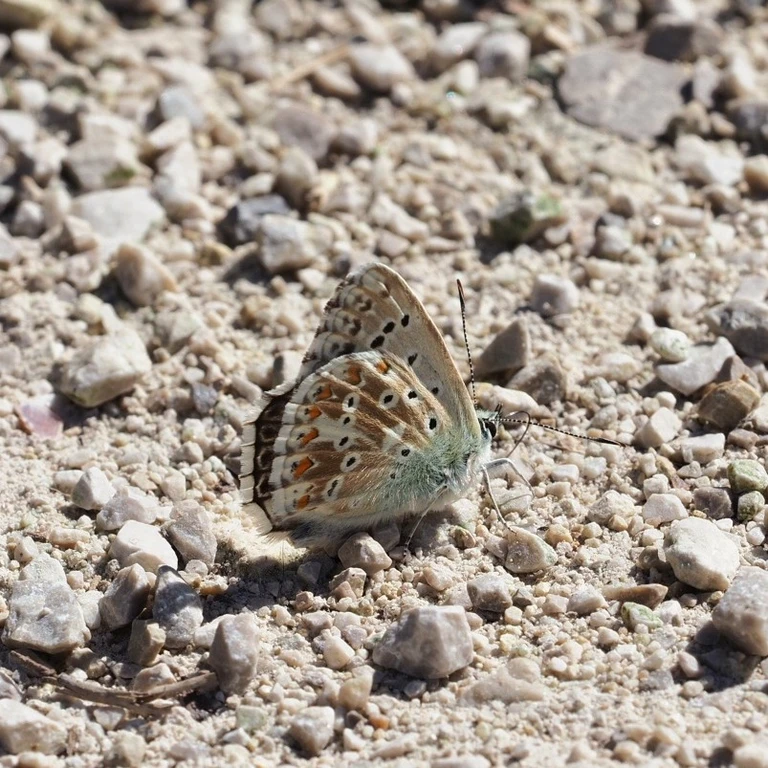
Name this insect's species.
Lysandra coridon
